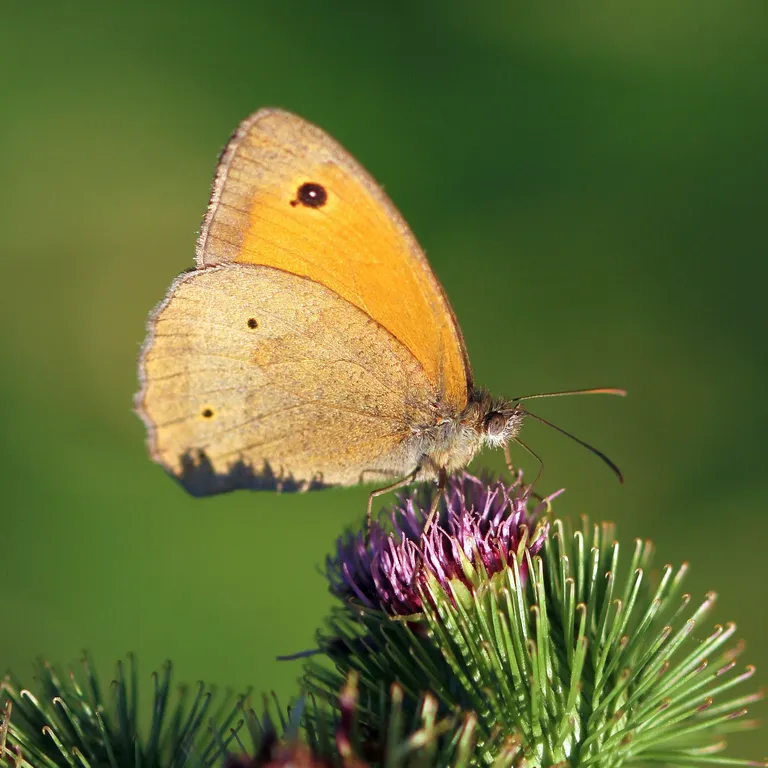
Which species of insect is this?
Maniola jurtina
